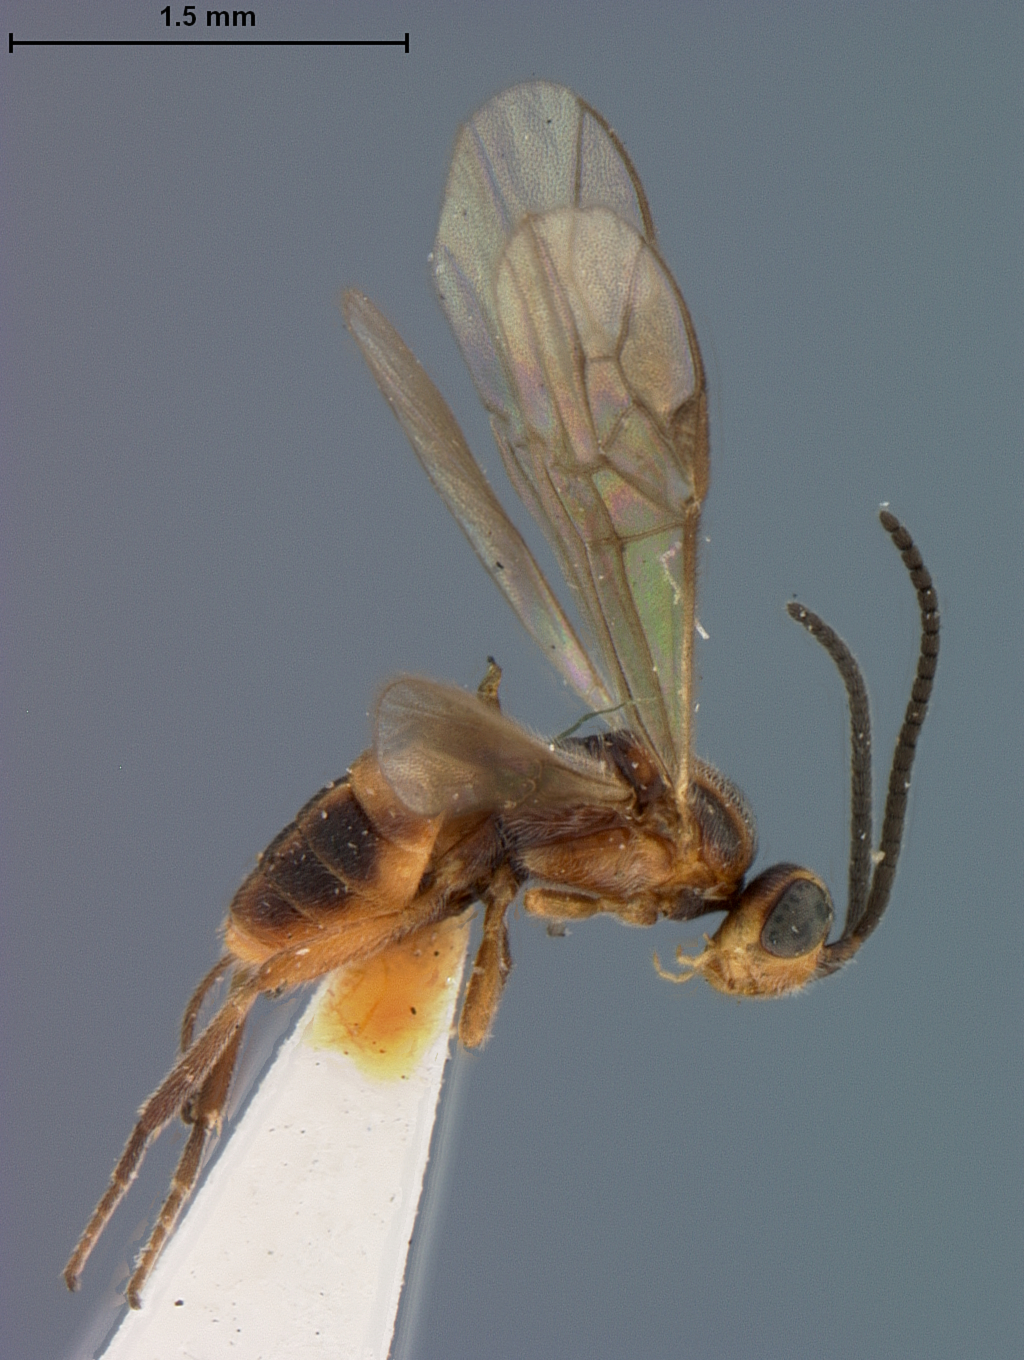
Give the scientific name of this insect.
Habrobracon variabilis
